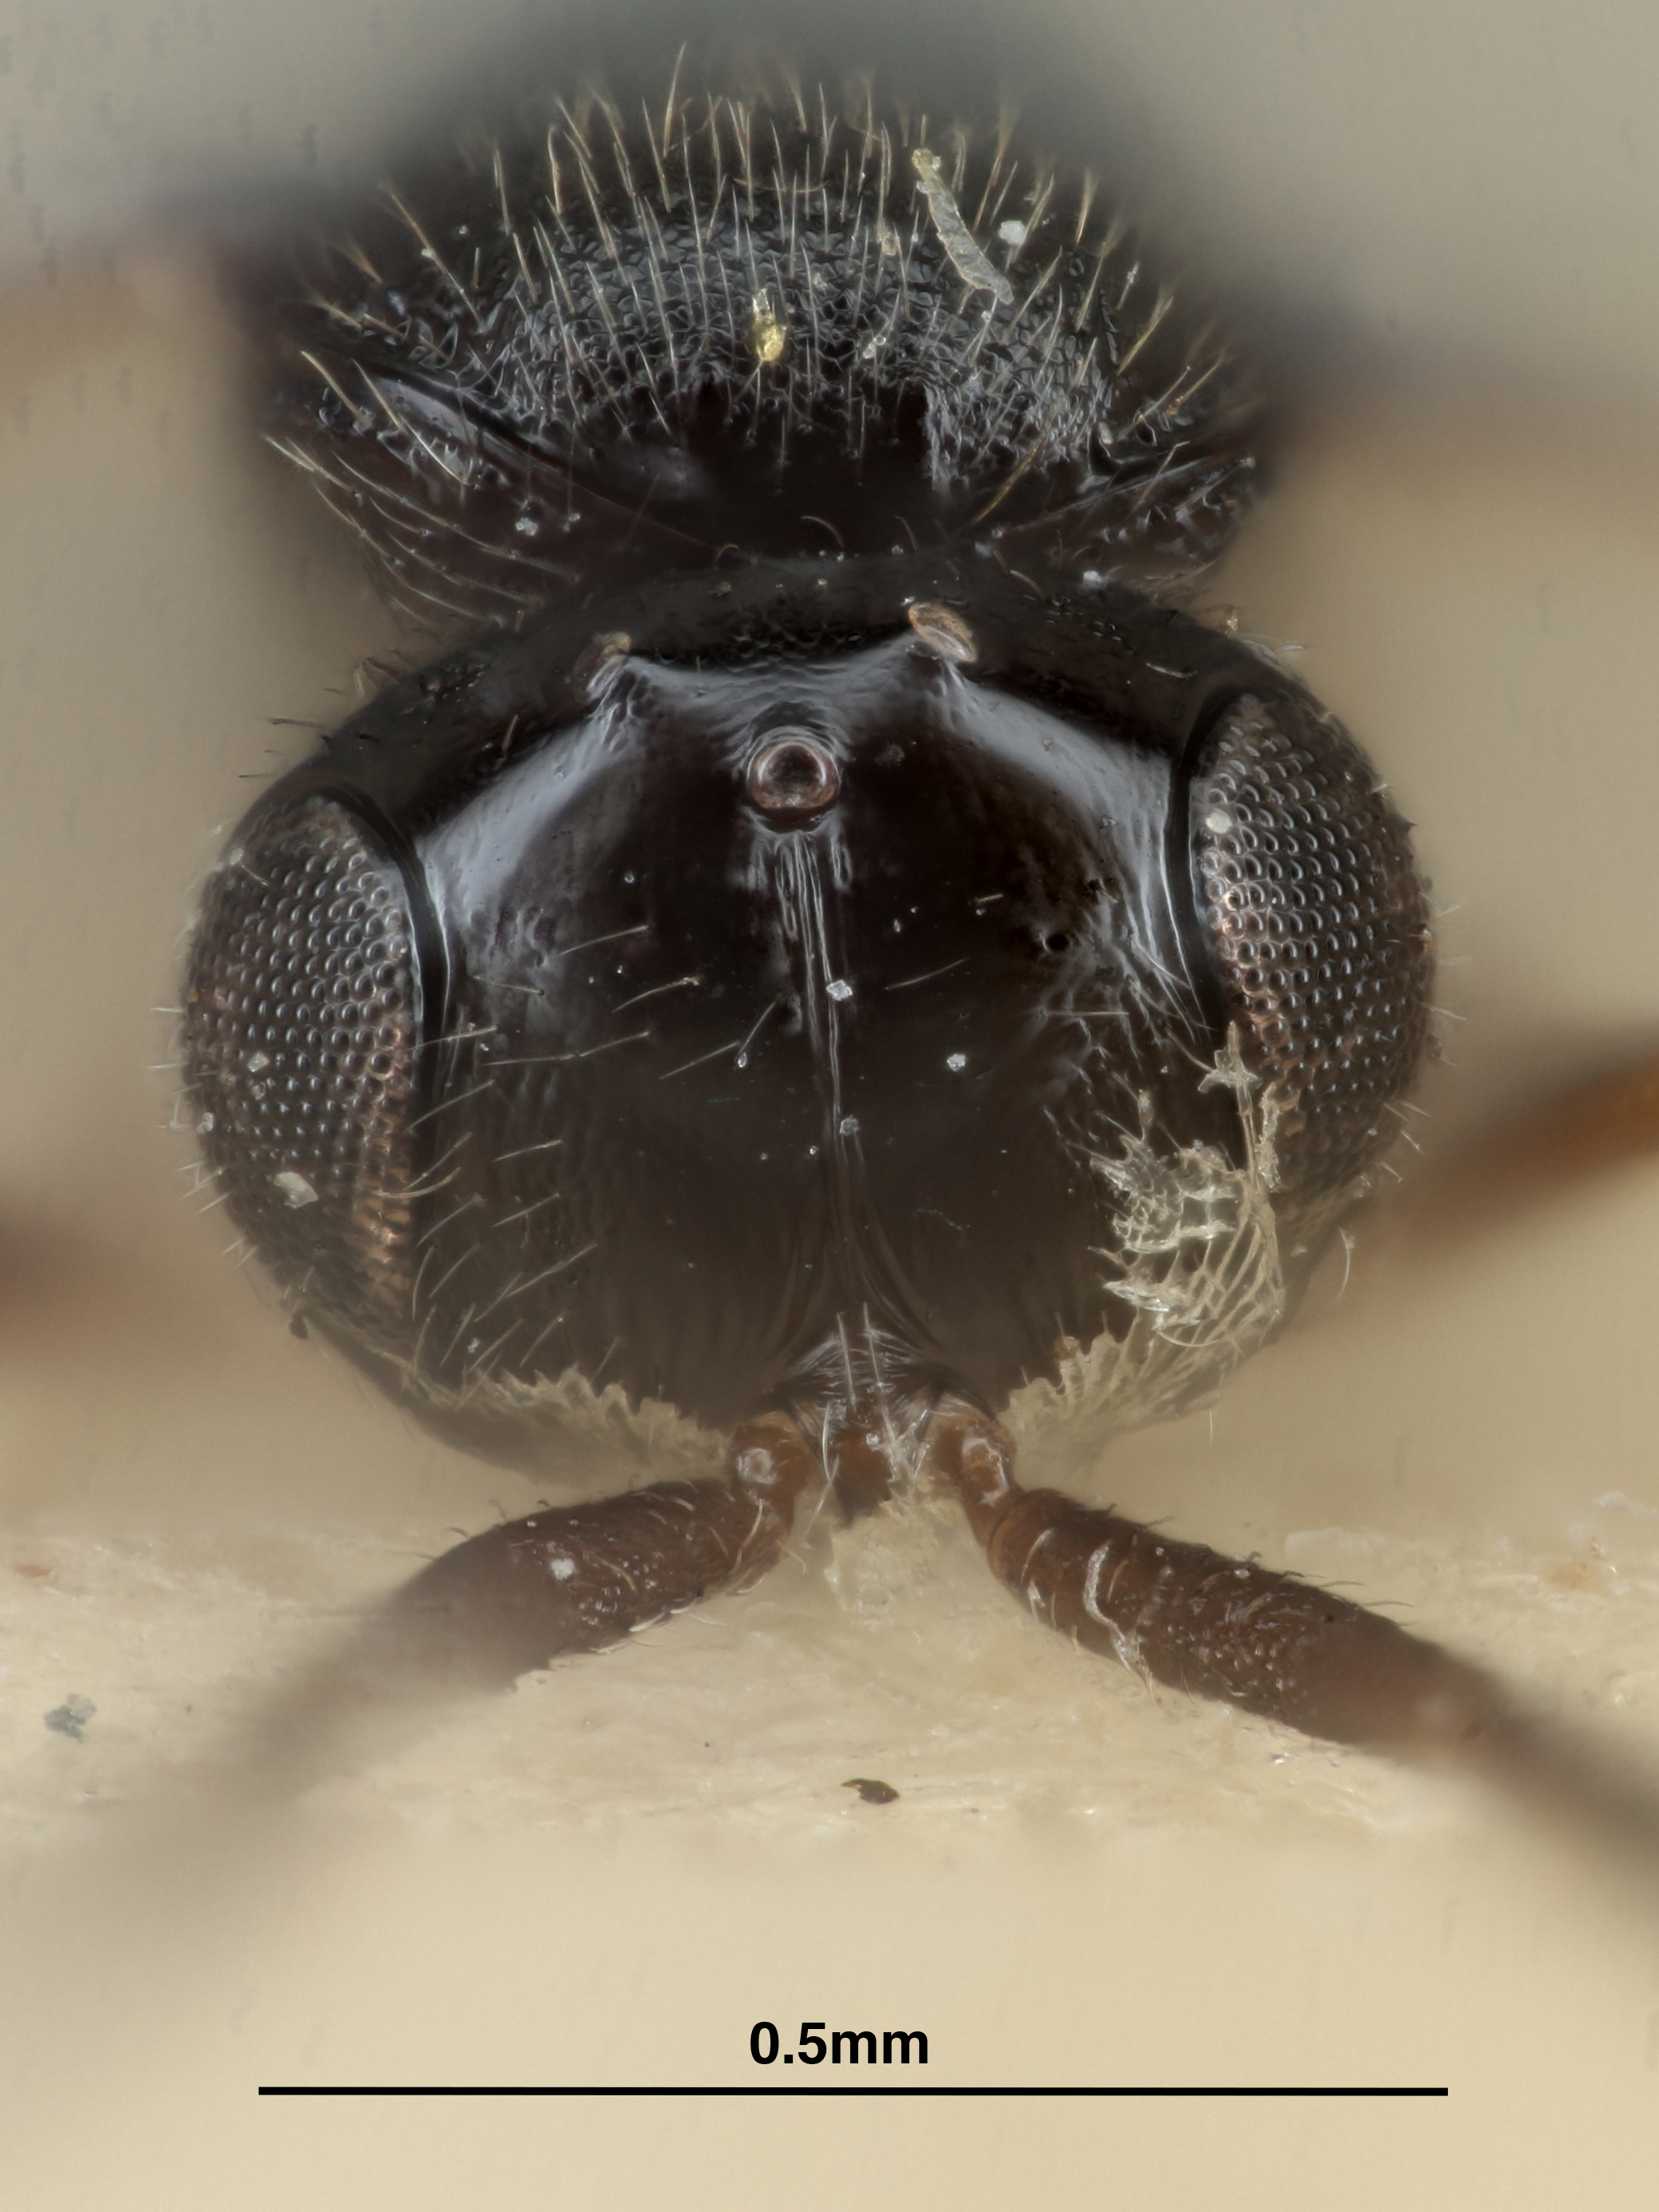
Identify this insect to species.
Trimorus lionotus
